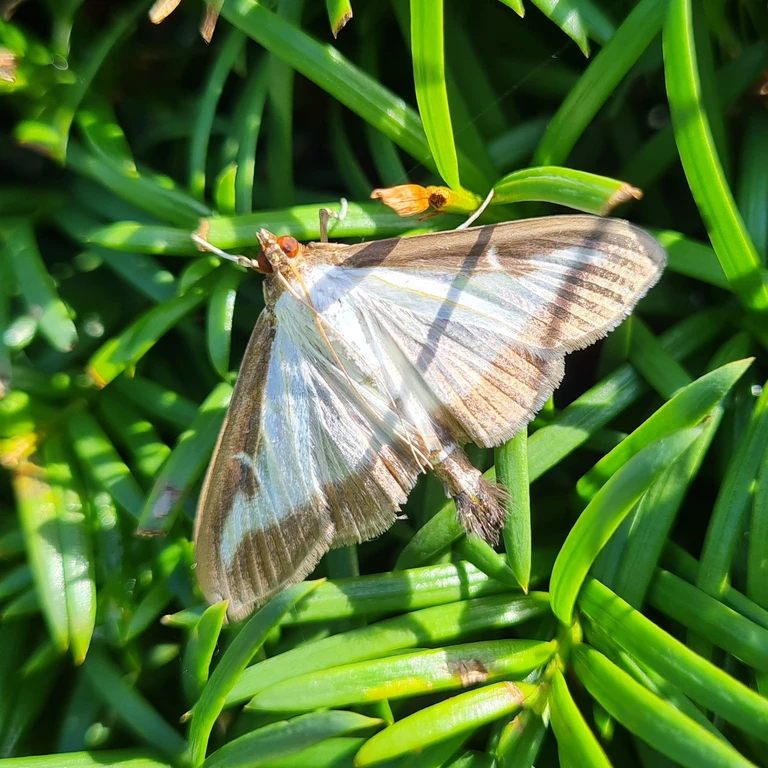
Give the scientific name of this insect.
Cydalima perspectalis
